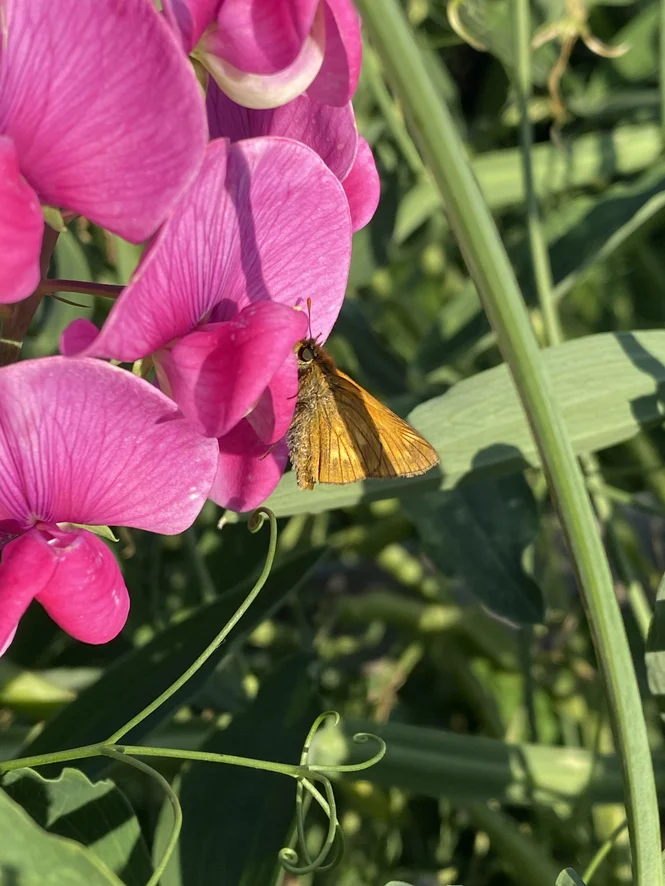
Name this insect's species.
Ochlodes sylvanus (also Ochlodes venata)
